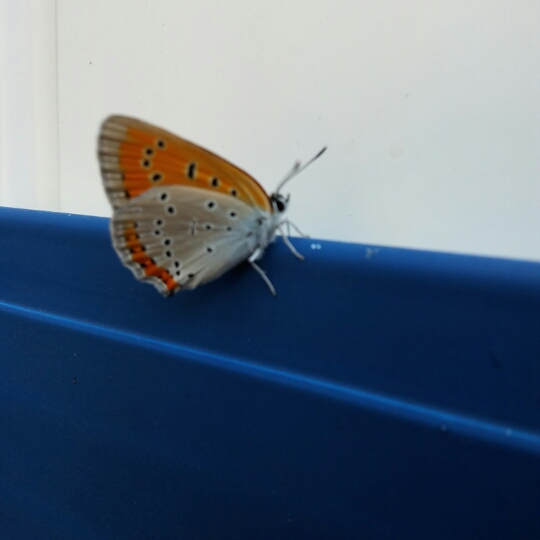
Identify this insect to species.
Lycaena dispar
